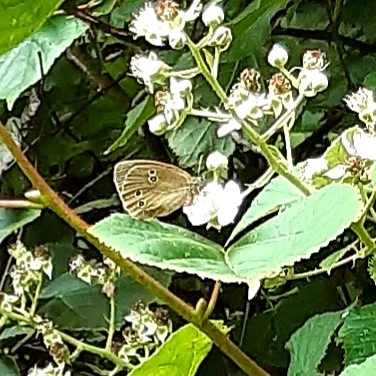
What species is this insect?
Aphantopus hyperantus
